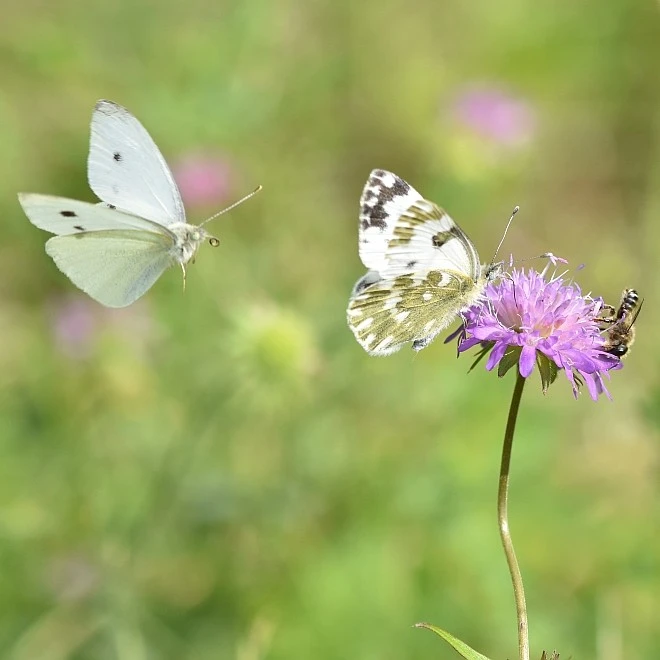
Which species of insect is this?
Pontia edusa
